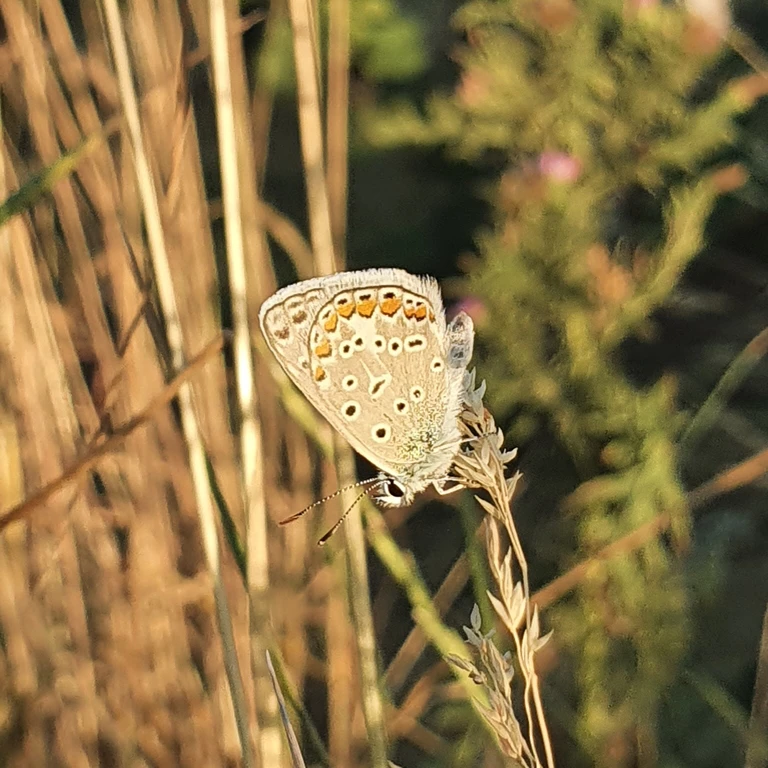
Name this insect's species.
Polyommatus icarus
